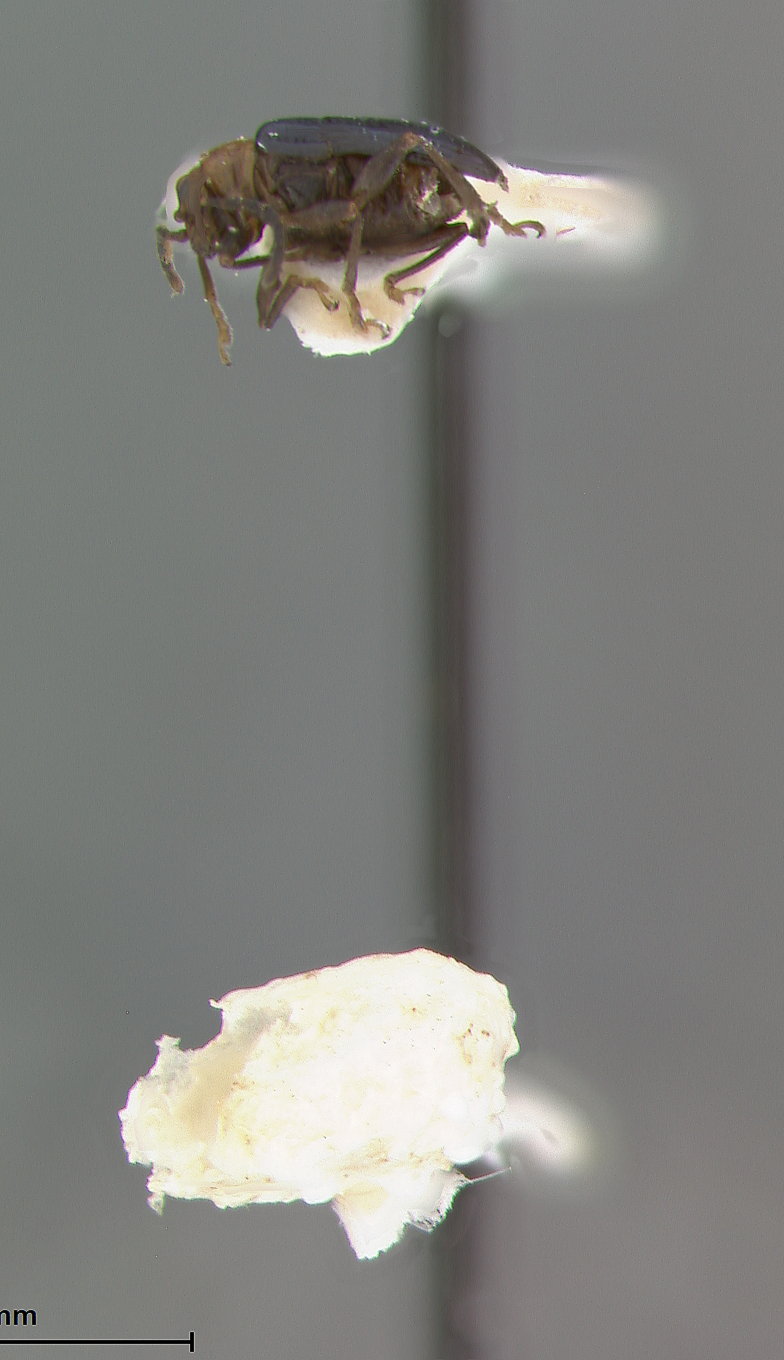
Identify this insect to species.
Oulema pumila
